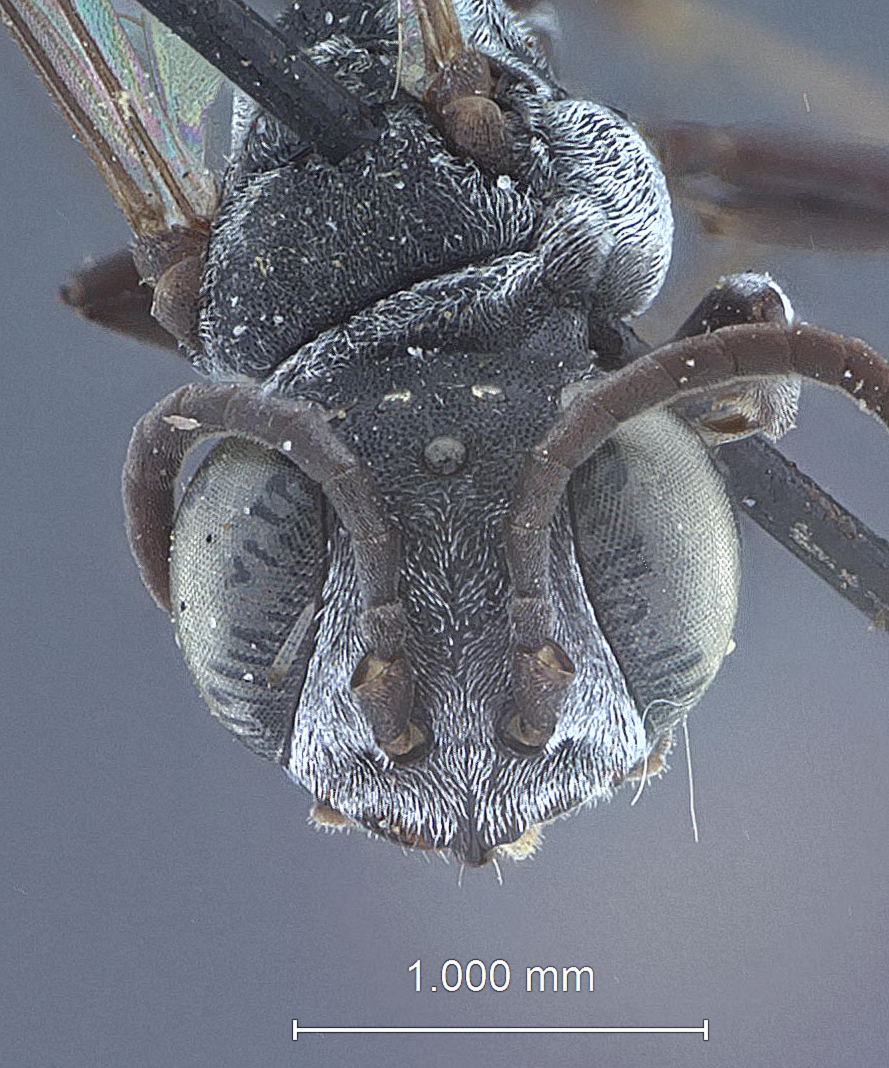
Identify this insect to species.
Niteliopsis modestus
